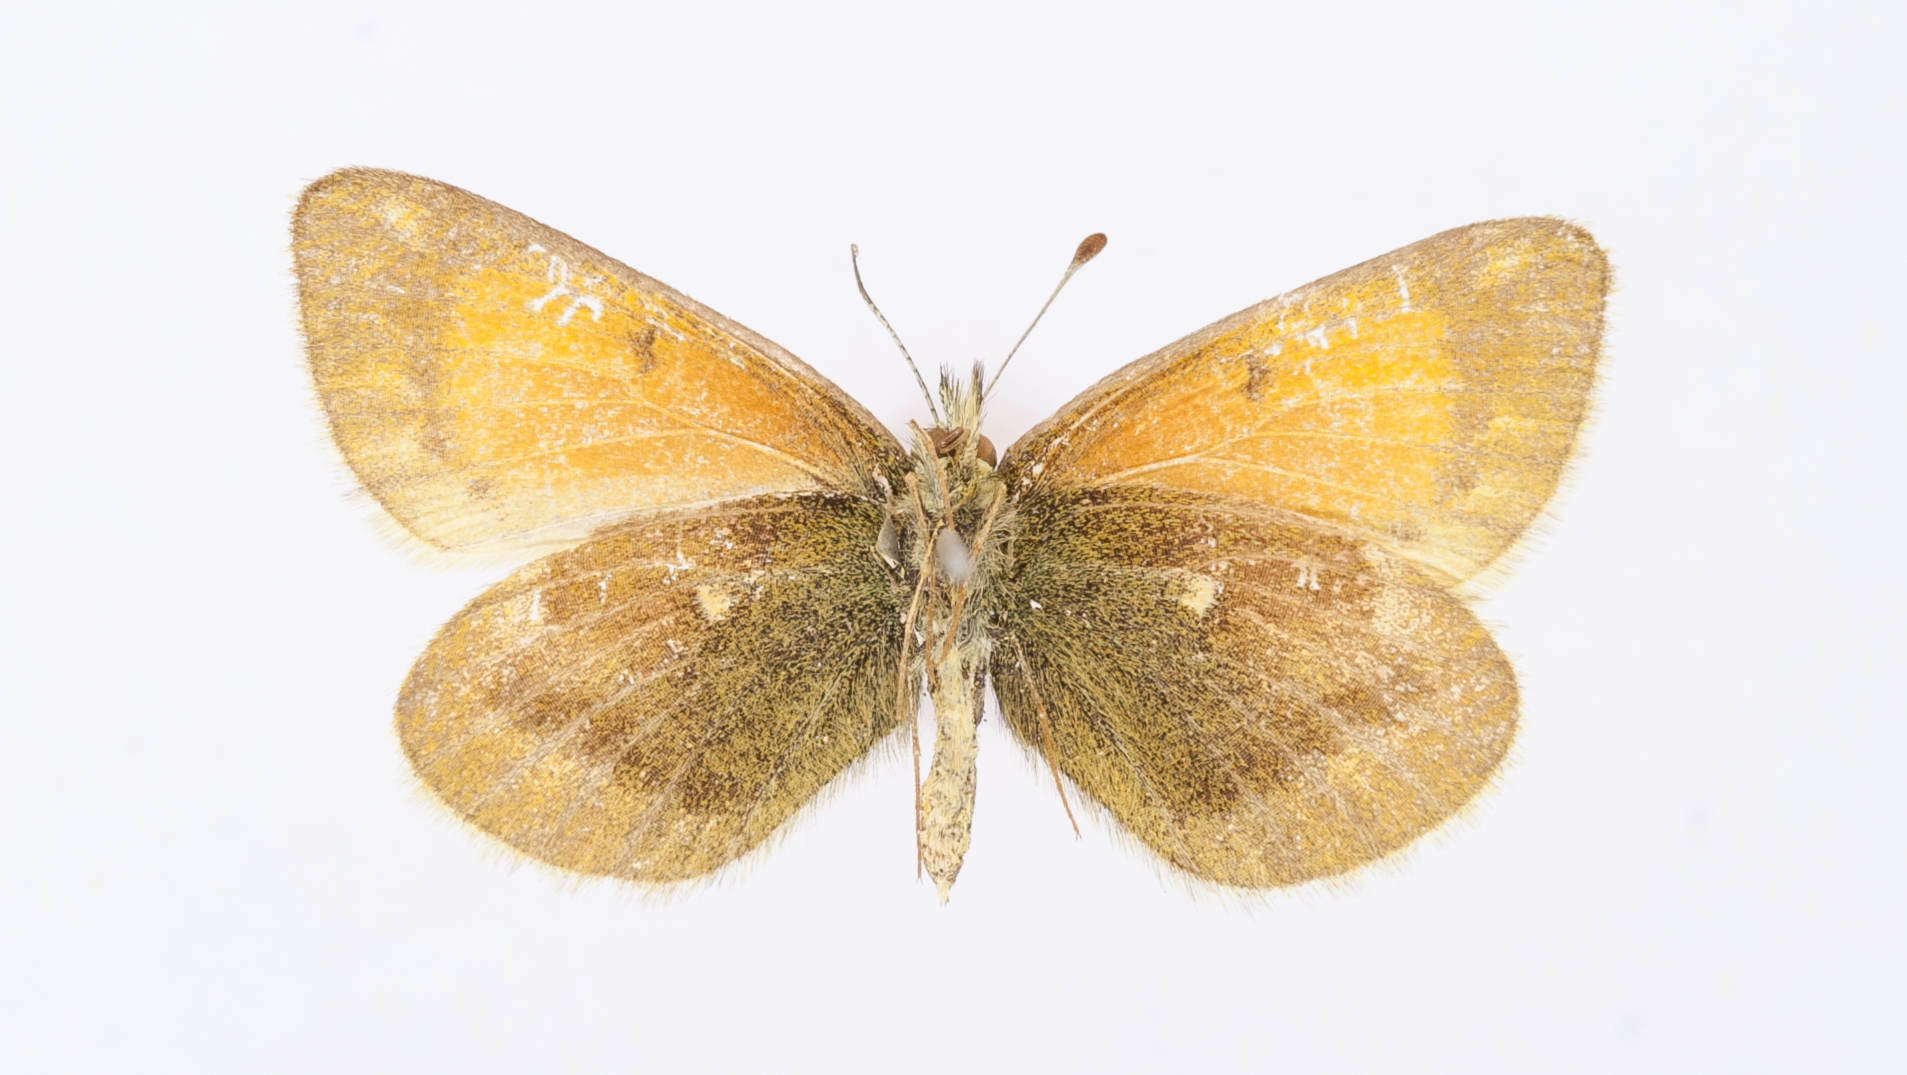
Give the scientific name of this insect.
Nathalis plauta
